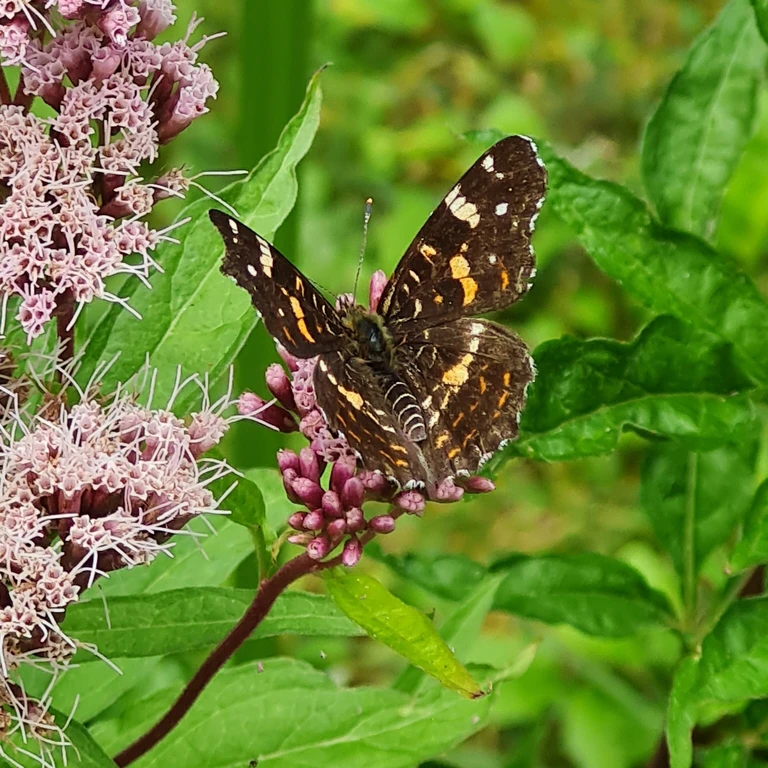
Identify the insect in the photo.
Araschnia levana
